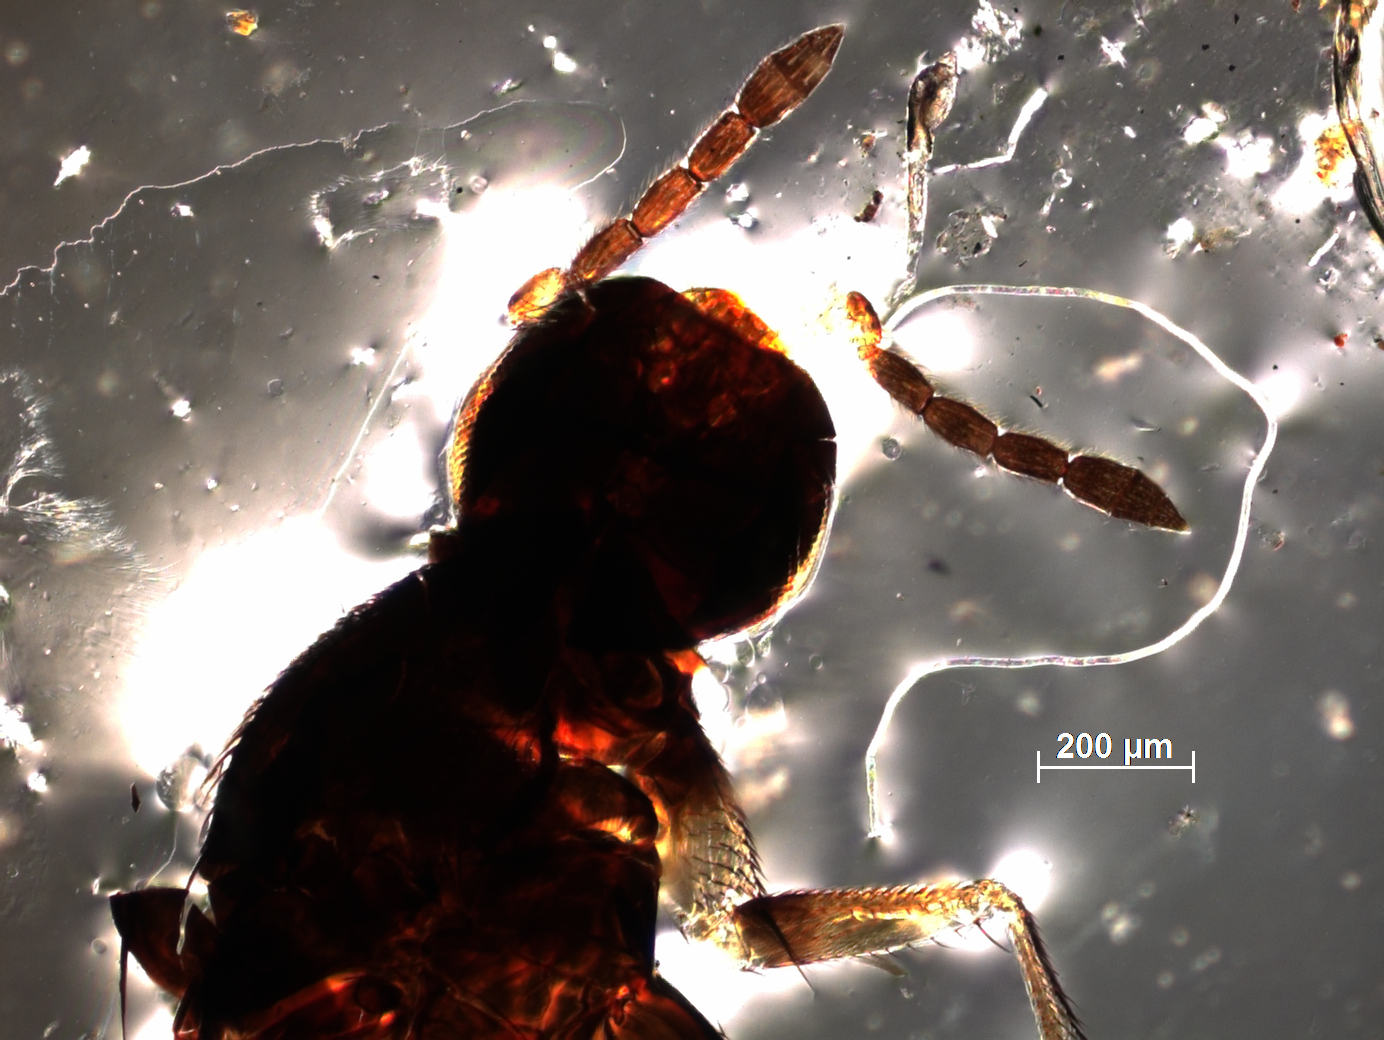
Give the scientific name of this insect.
Elasmus krishnagiriensis
